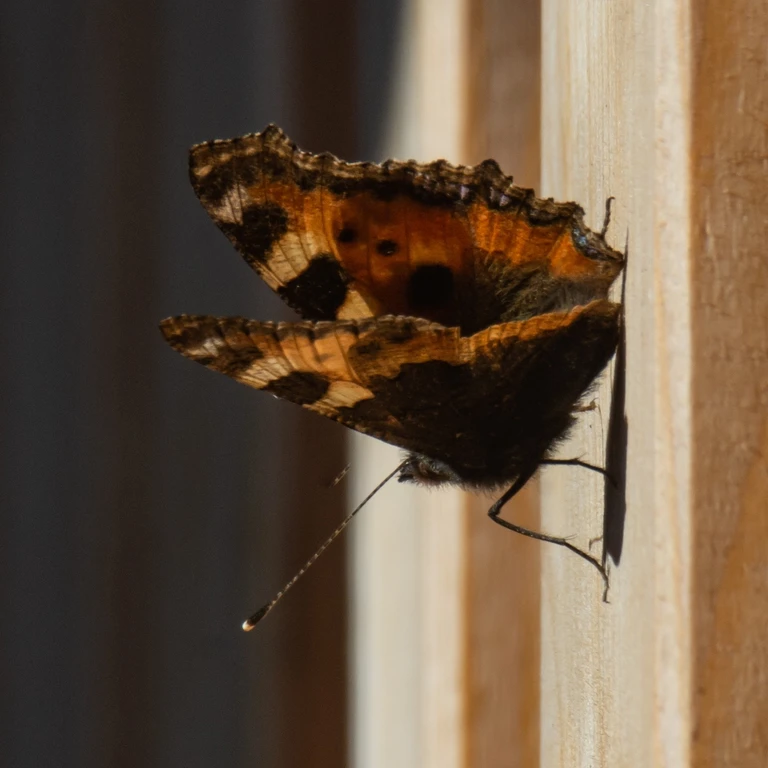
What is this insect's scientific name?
Aglais urticae
